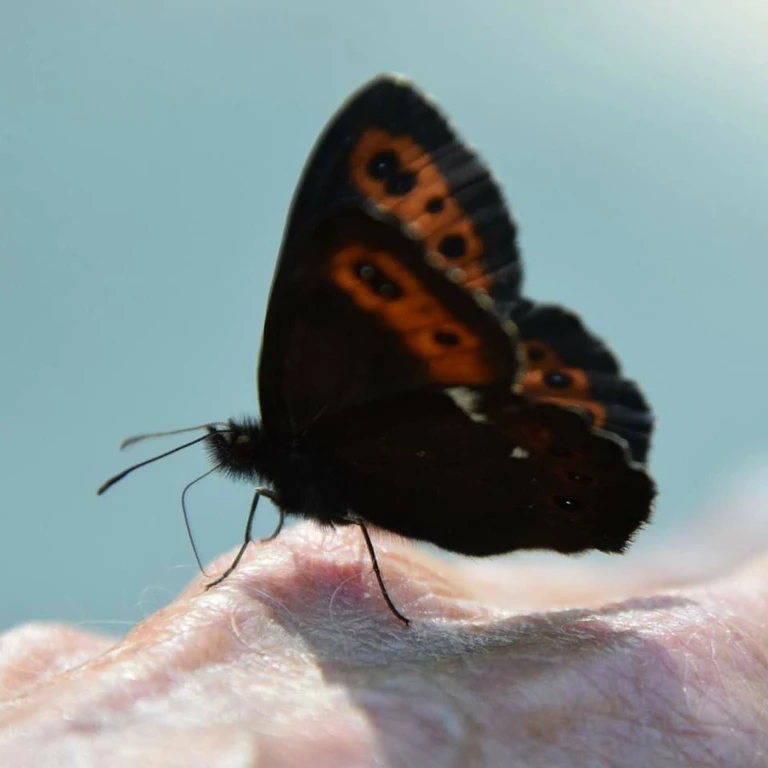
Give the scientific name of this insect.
Erebia ligea
